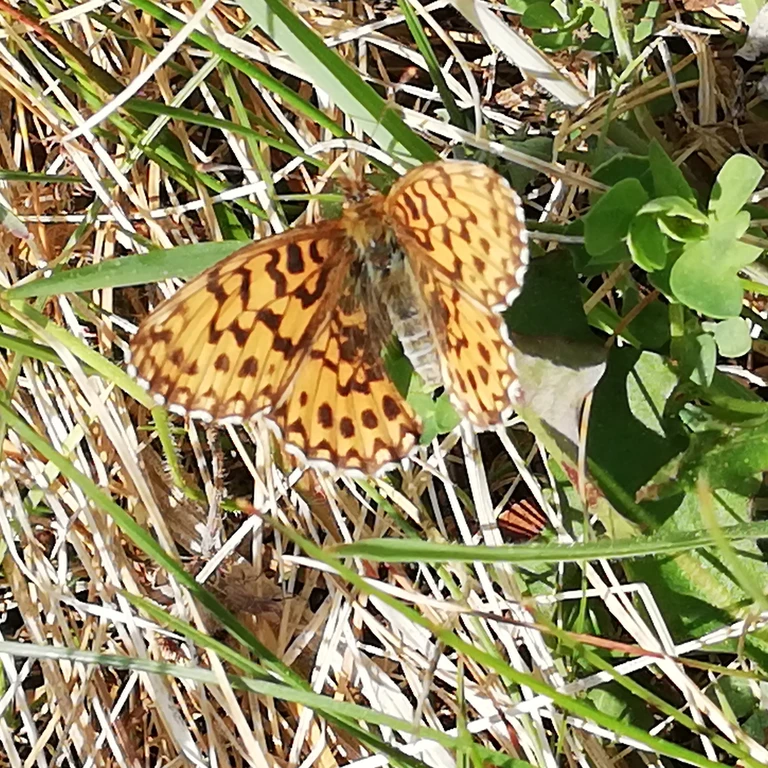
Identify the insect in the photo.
Boloria dia
